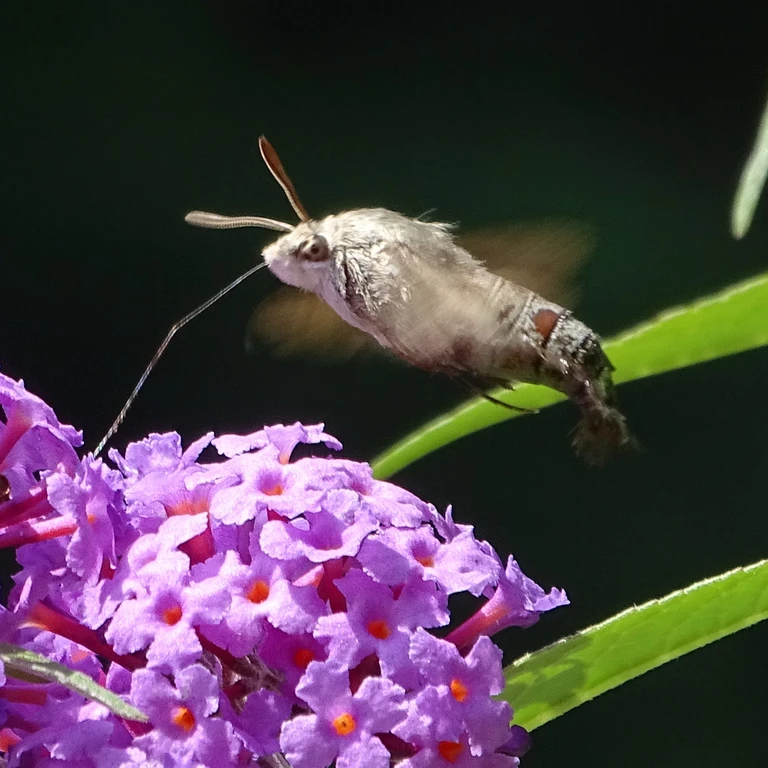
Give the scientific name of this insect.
Macroglossum stellatarum
